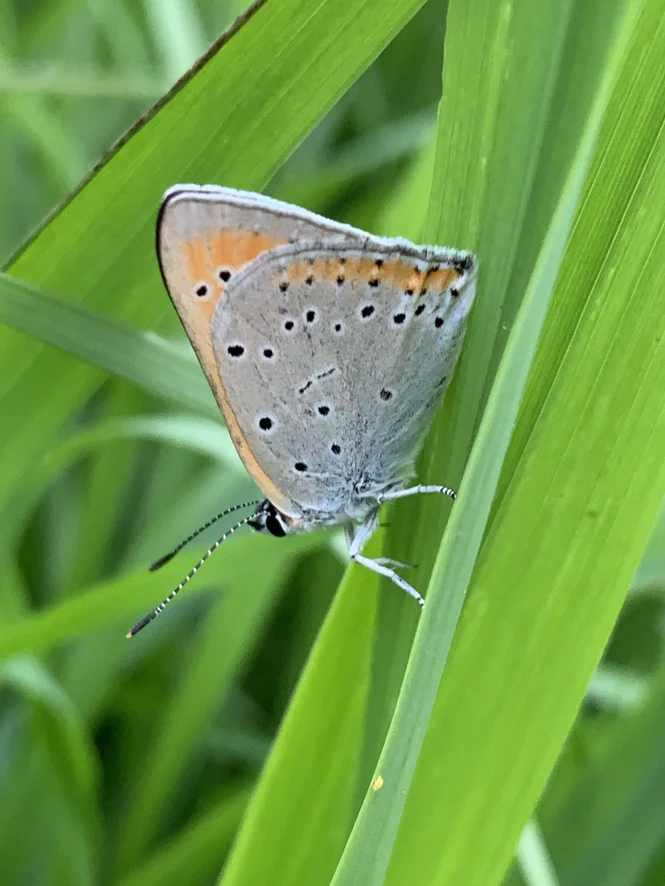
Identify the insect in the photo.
Lycaena dispar
